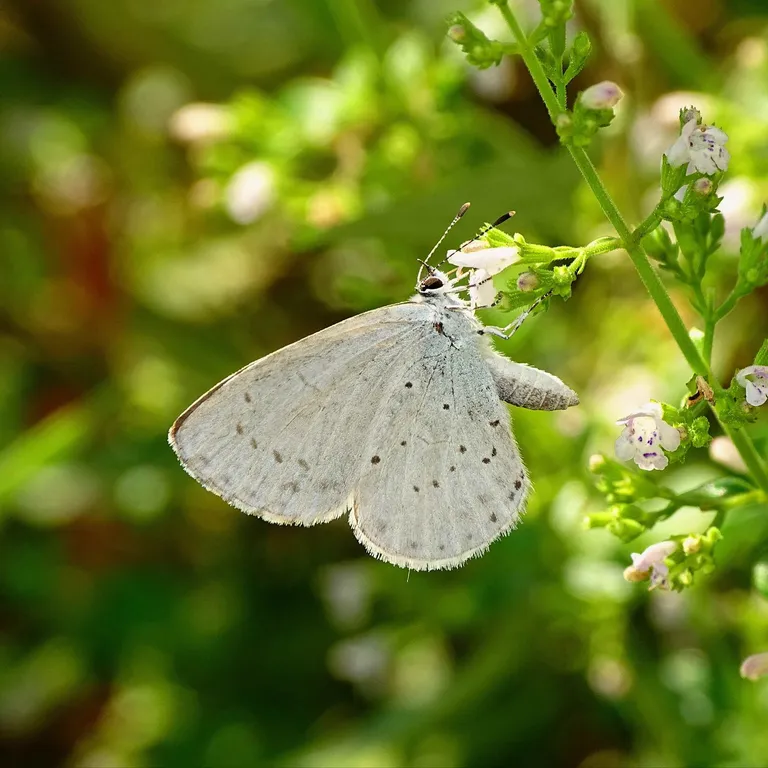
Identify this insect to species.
Celastrina argiolus
